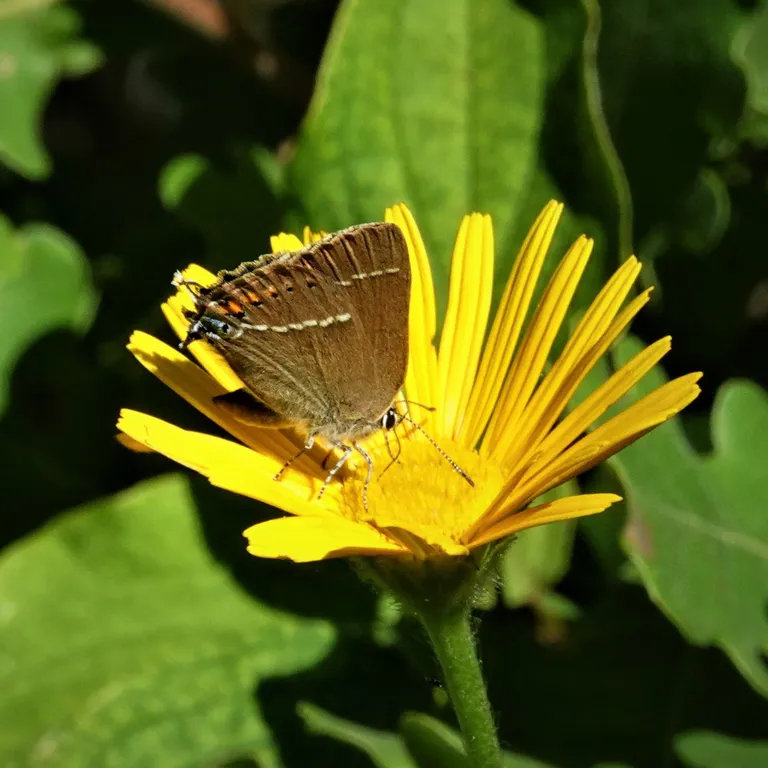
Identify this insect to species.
Satyrium spini (also Tuttiola spini)
